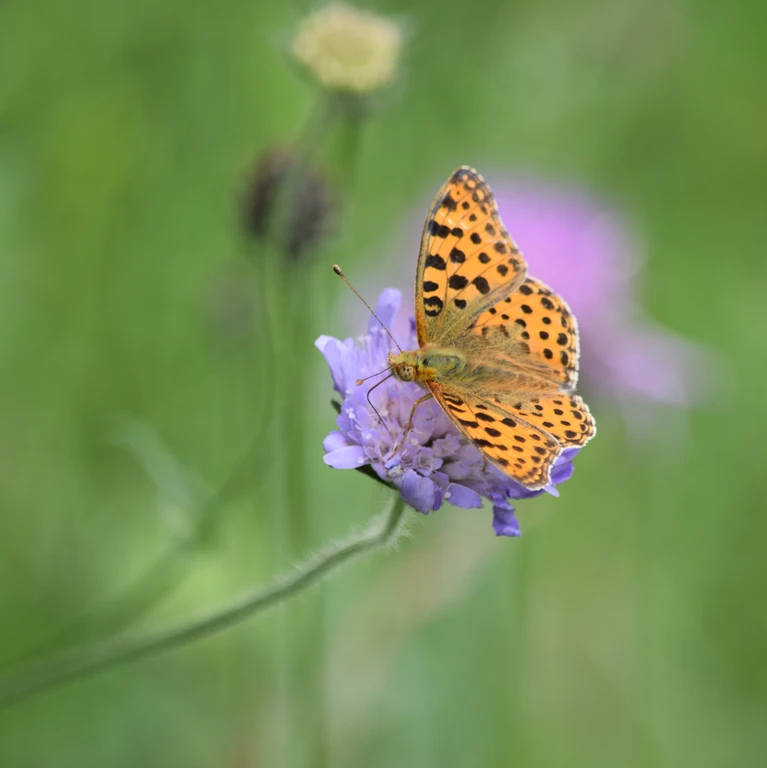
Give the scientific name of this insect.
Issoria lathonia
